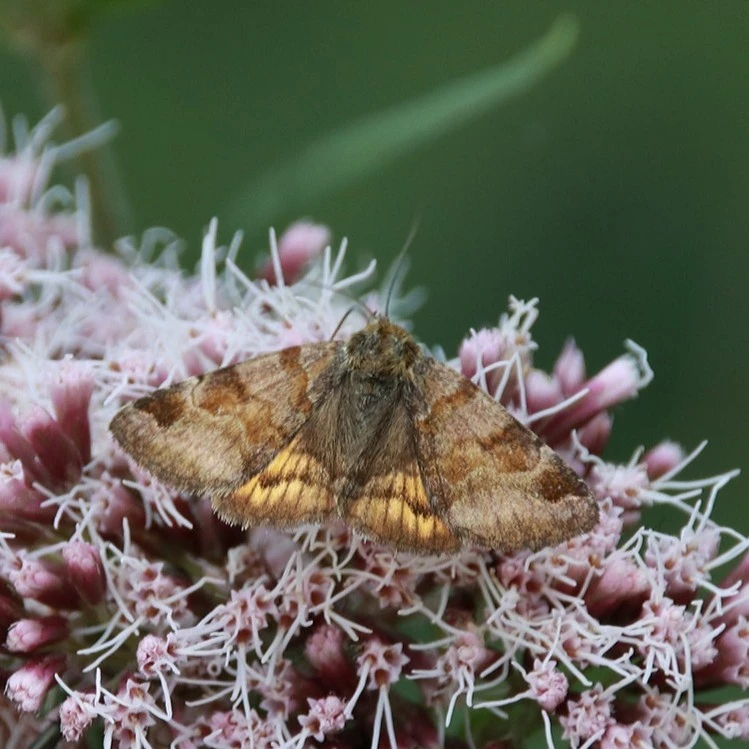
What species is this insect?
Euclidia glyphica
